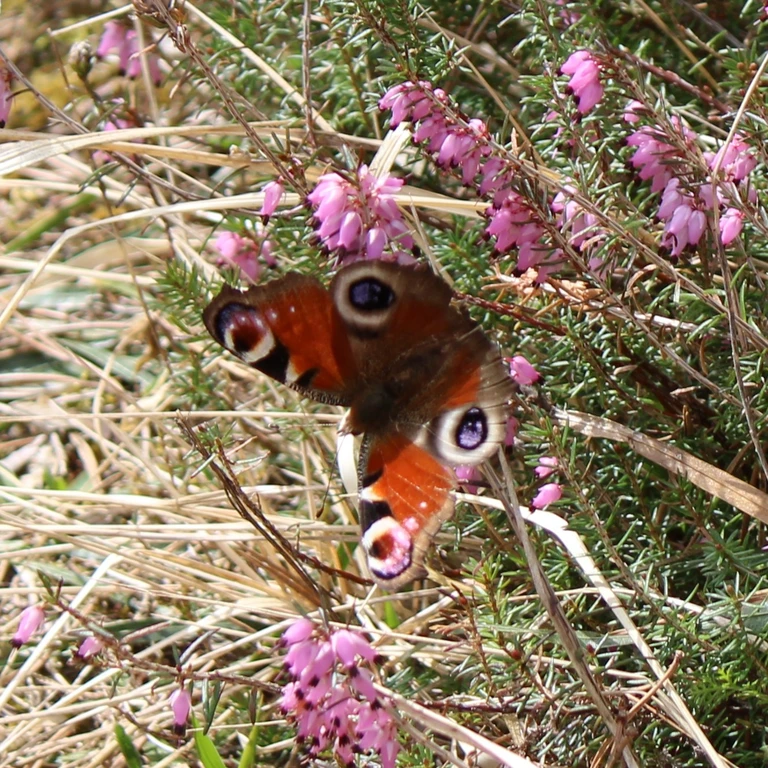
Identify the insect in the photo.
Aglais io
